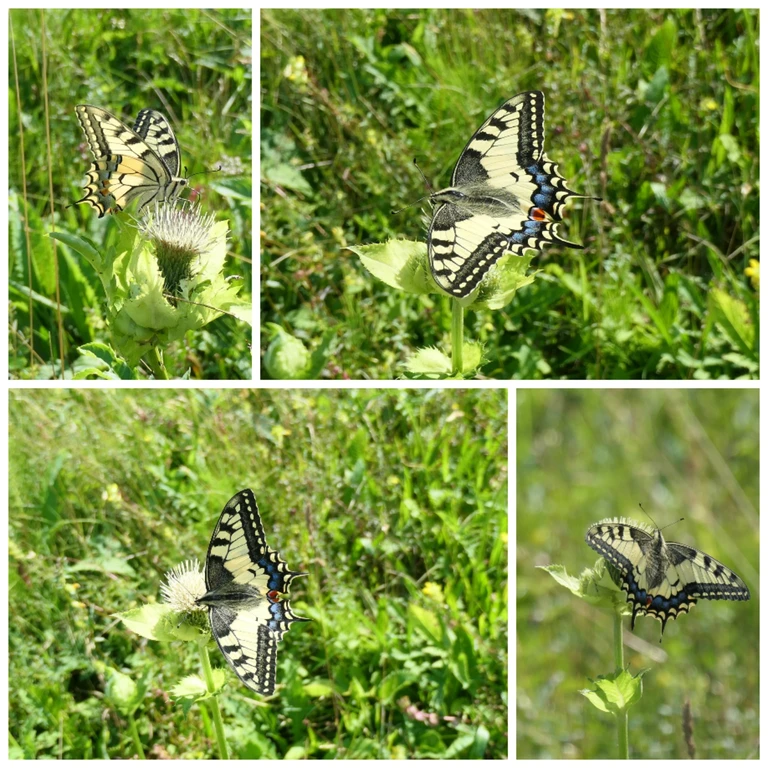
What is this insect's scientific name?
Papilio machaon
